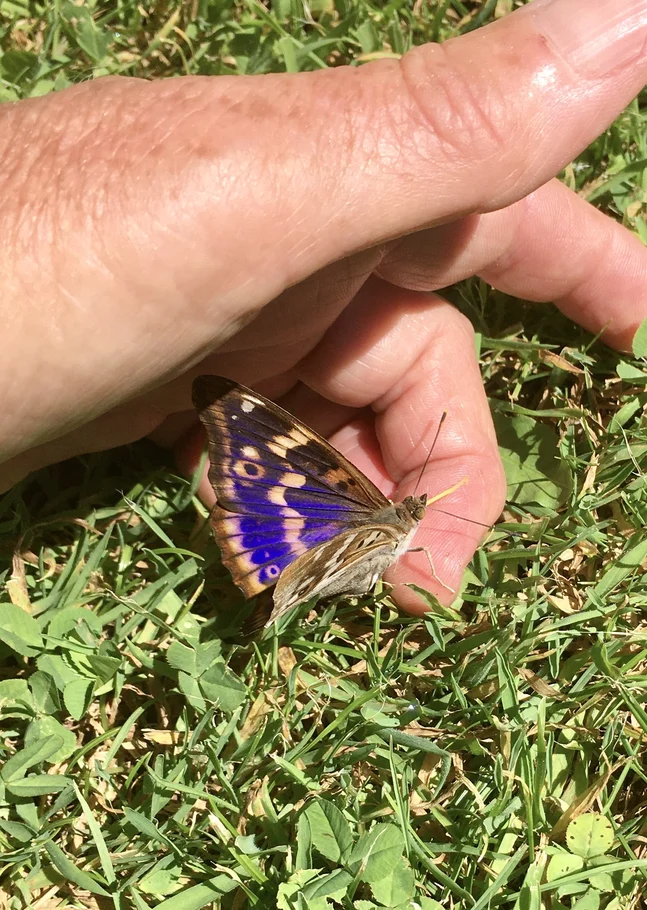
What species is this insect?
Apatura ilia
